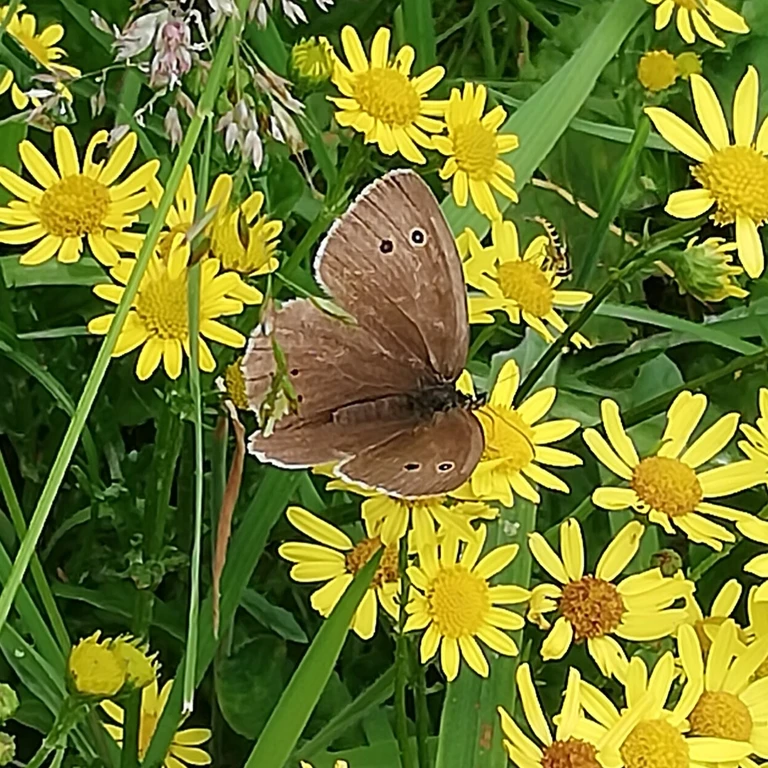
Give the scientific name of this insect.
Aphantopus hyperantus
